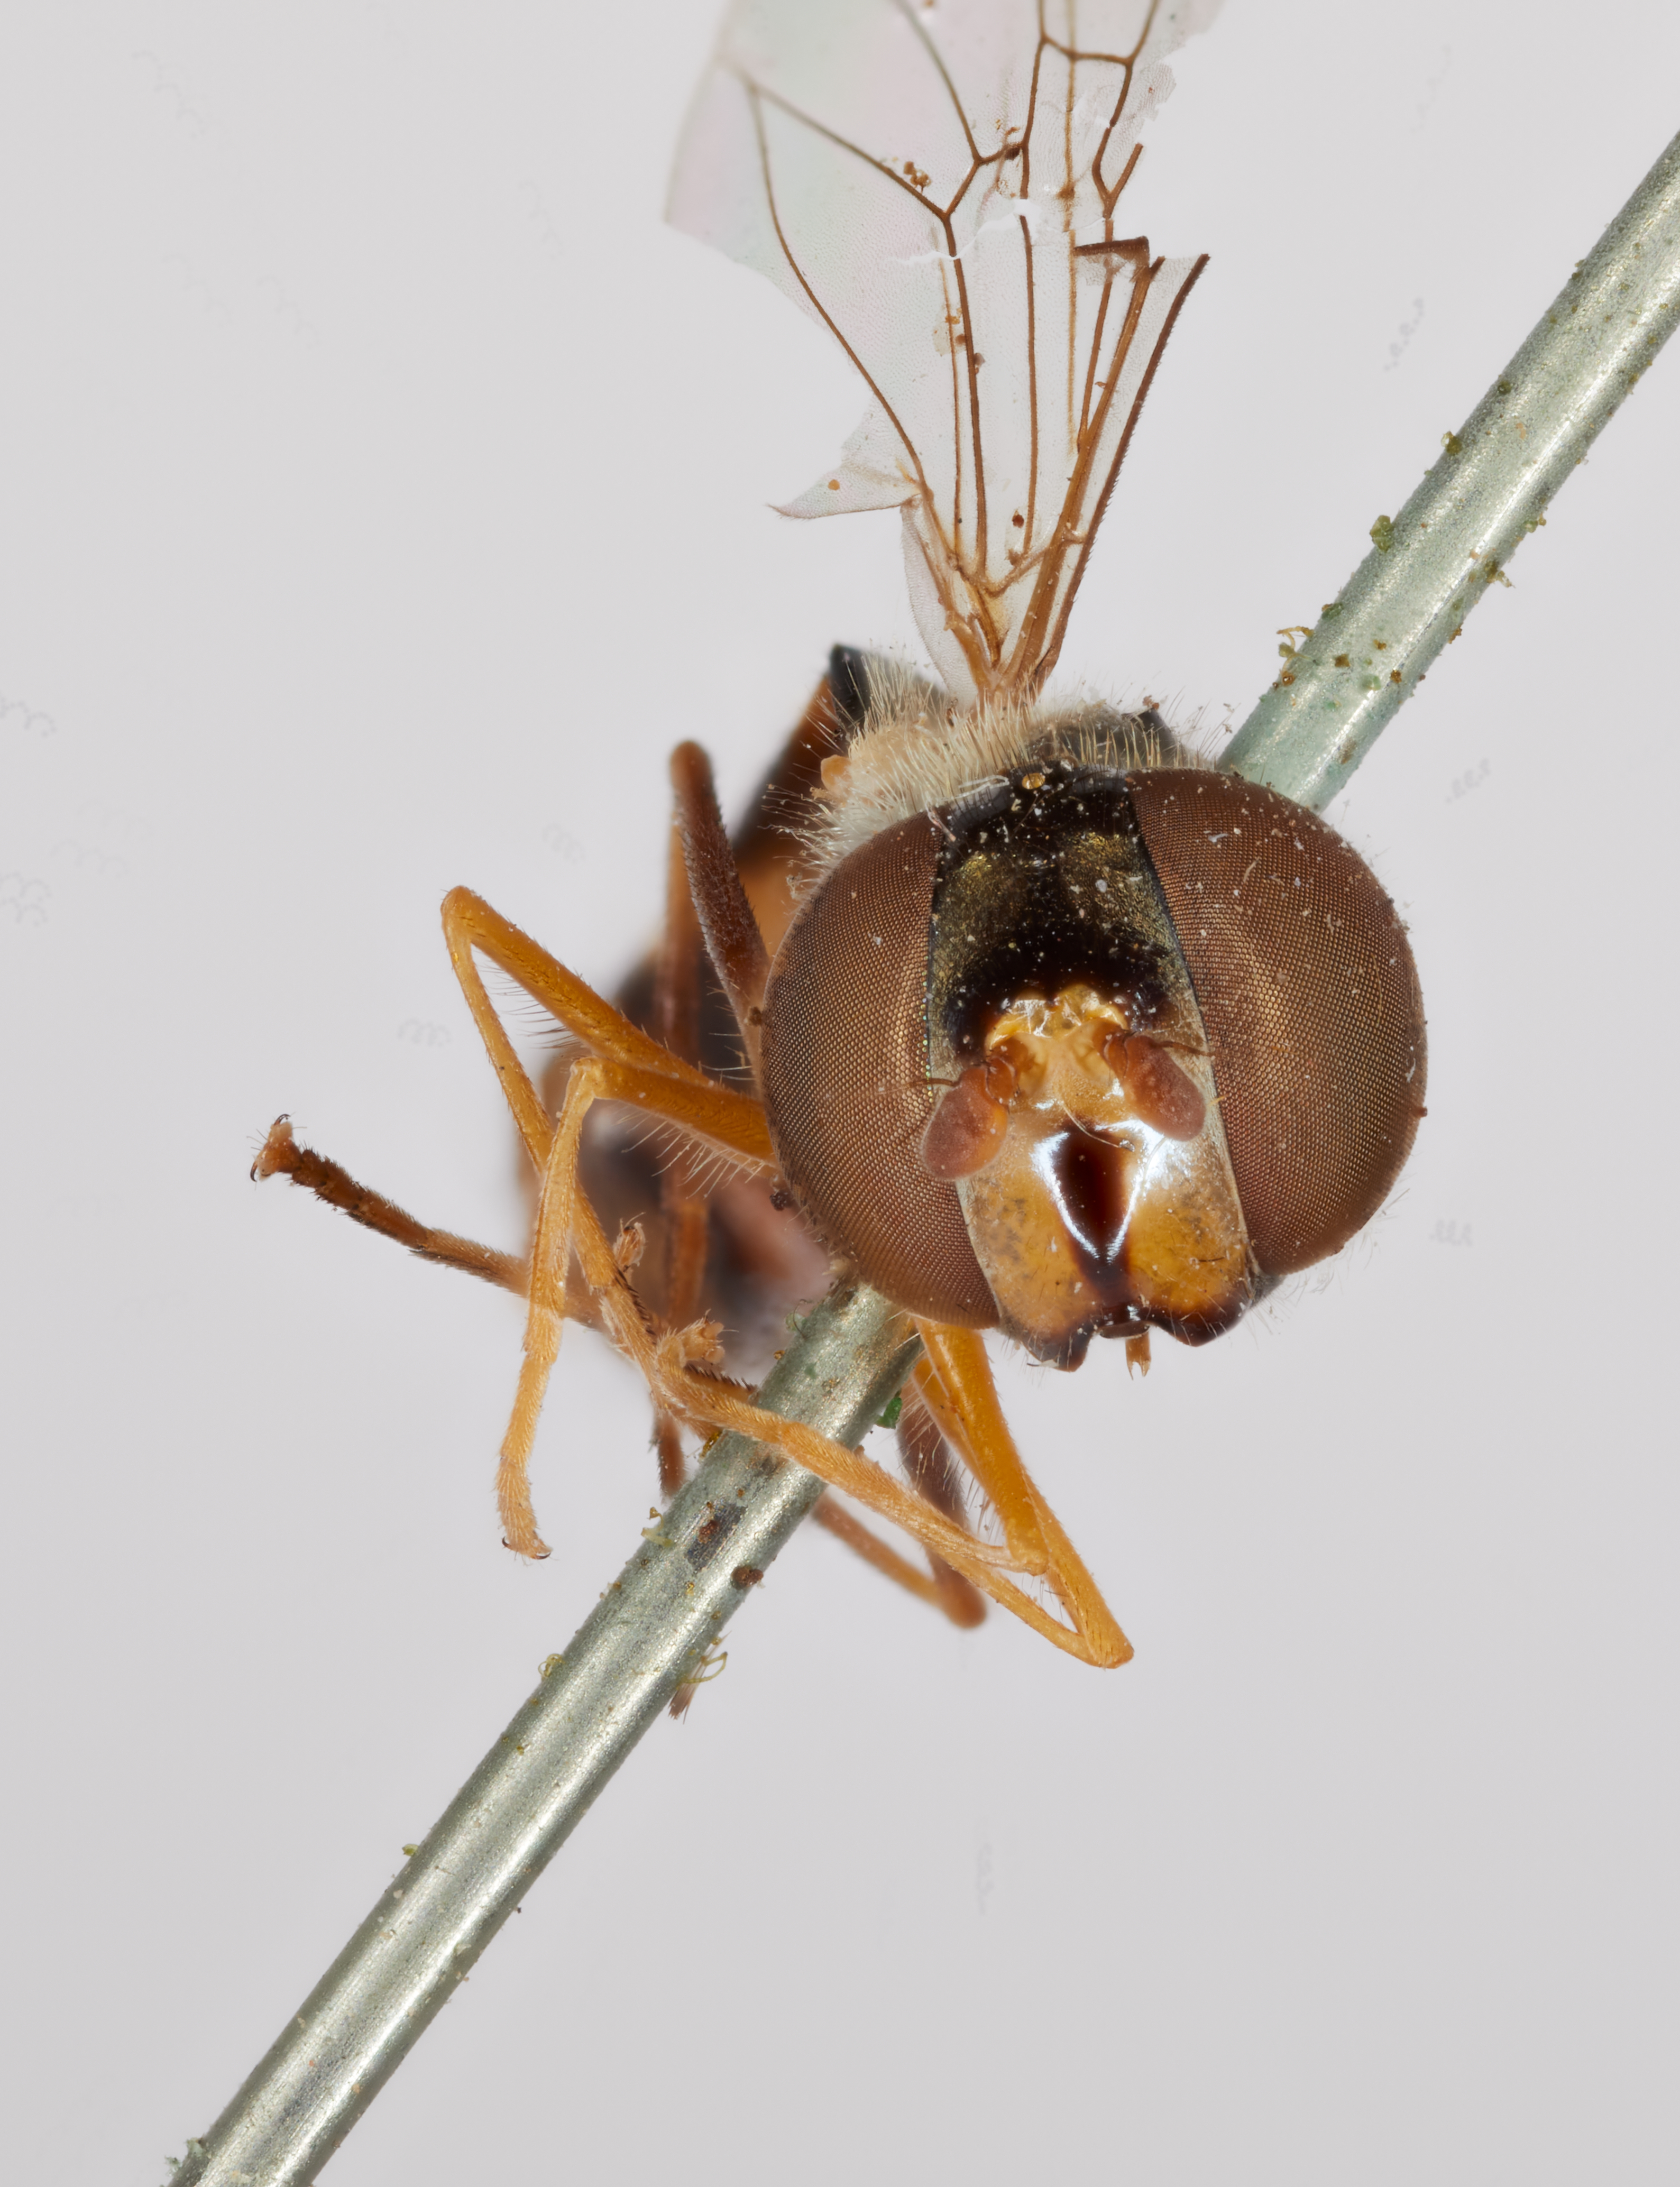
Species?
Syrphus genualis
